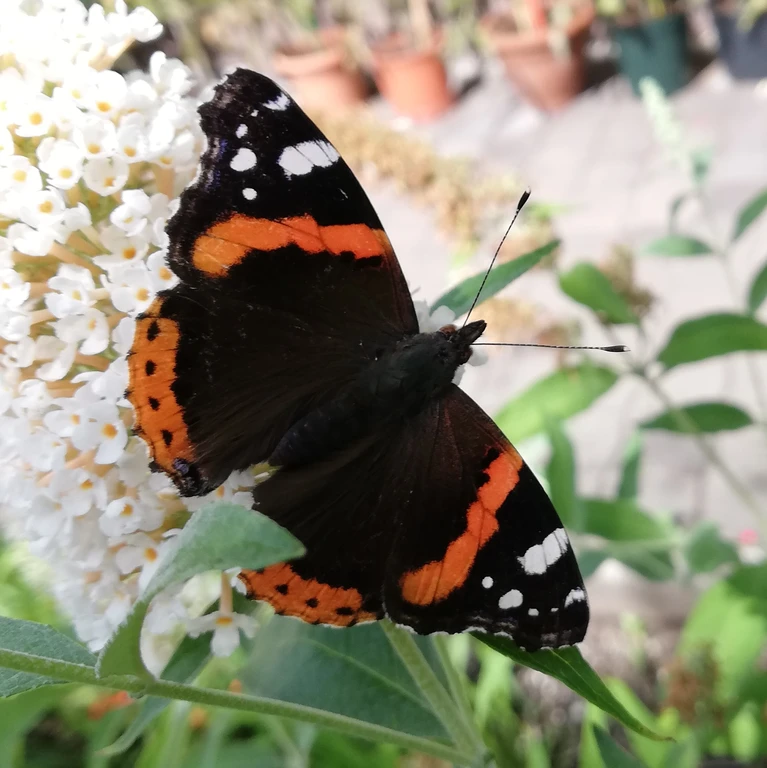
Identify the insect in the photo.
Vanessa atalanta
